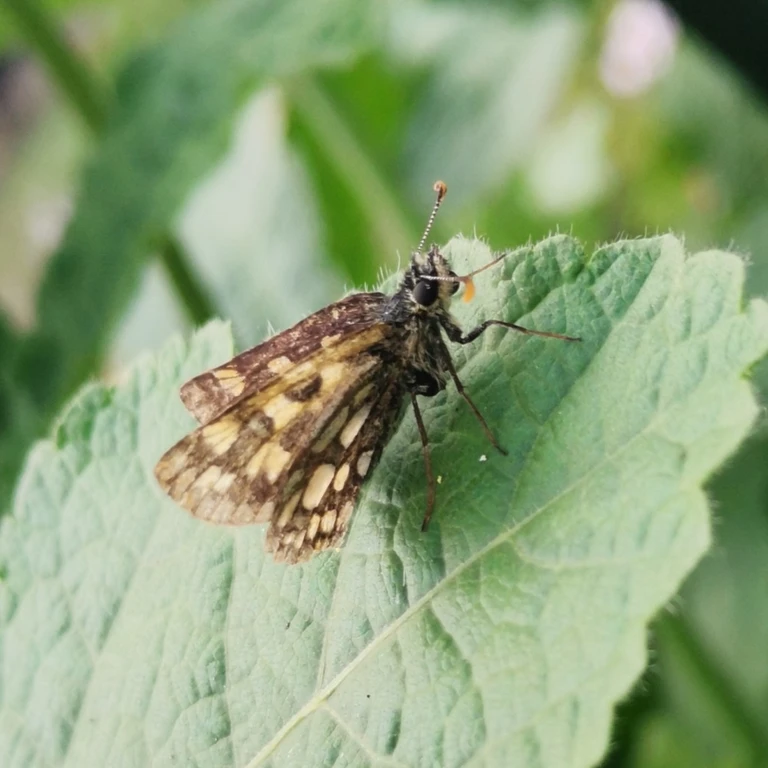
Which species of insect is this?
Carterocephalus palaemon
